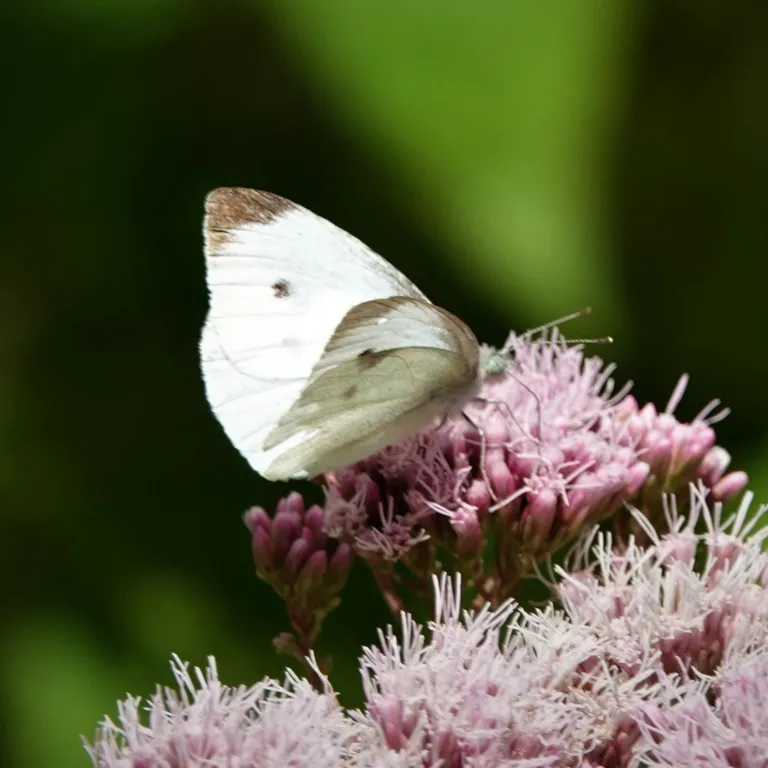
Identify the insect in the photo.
Pieris rapae
